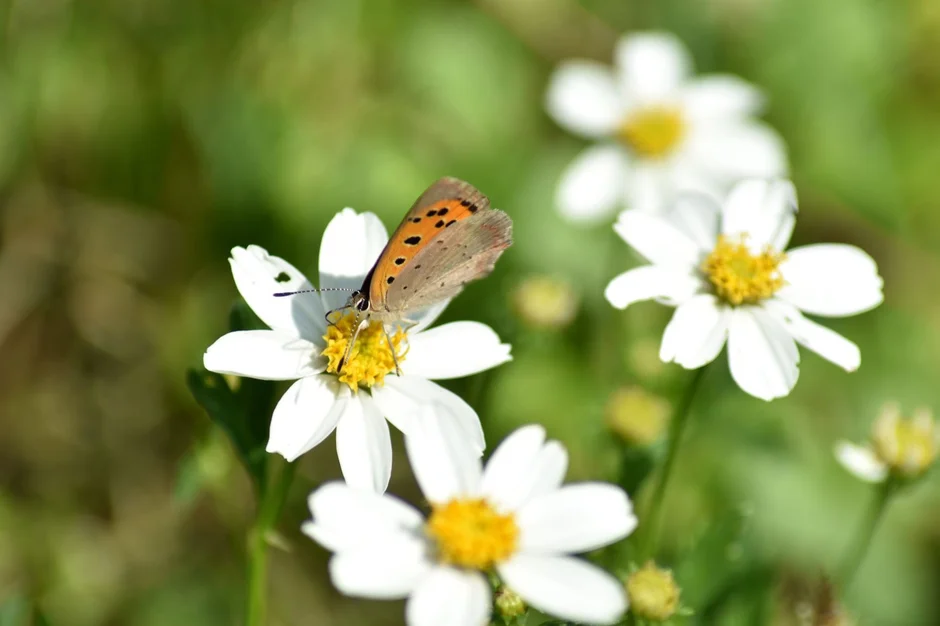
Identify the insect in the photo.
Lycaena phlaeas
